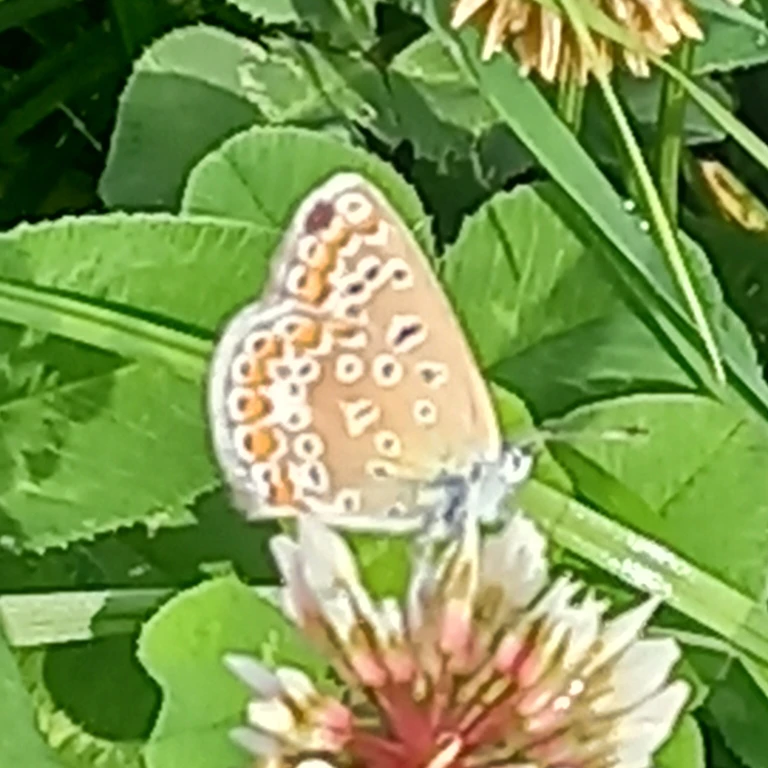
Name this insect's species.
Polyommatus icarus
